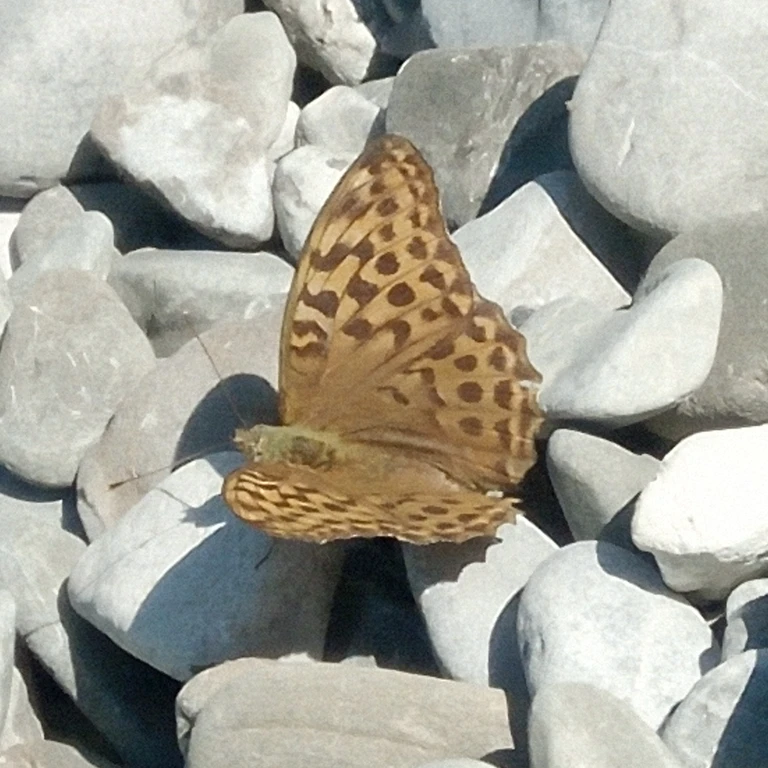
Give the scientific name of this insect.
Argynnis paphia
